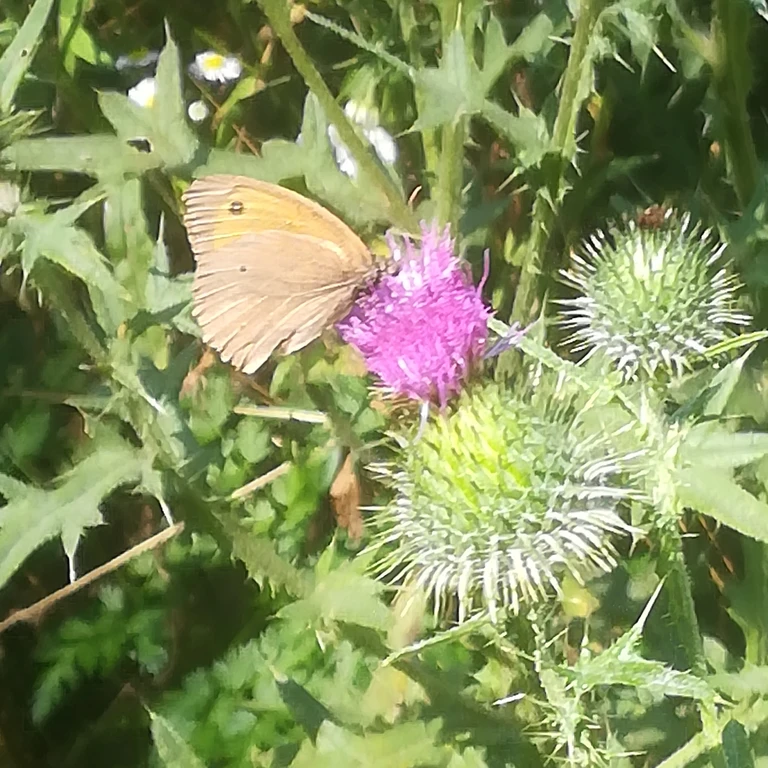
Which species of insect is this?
Maniola jurtina
